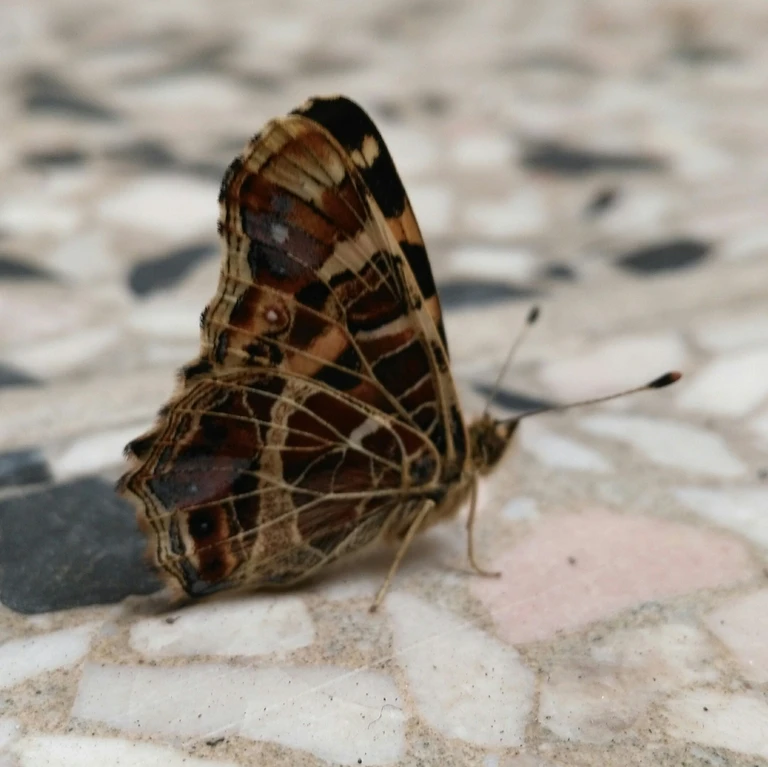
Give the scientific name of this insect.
Araschnia levana
